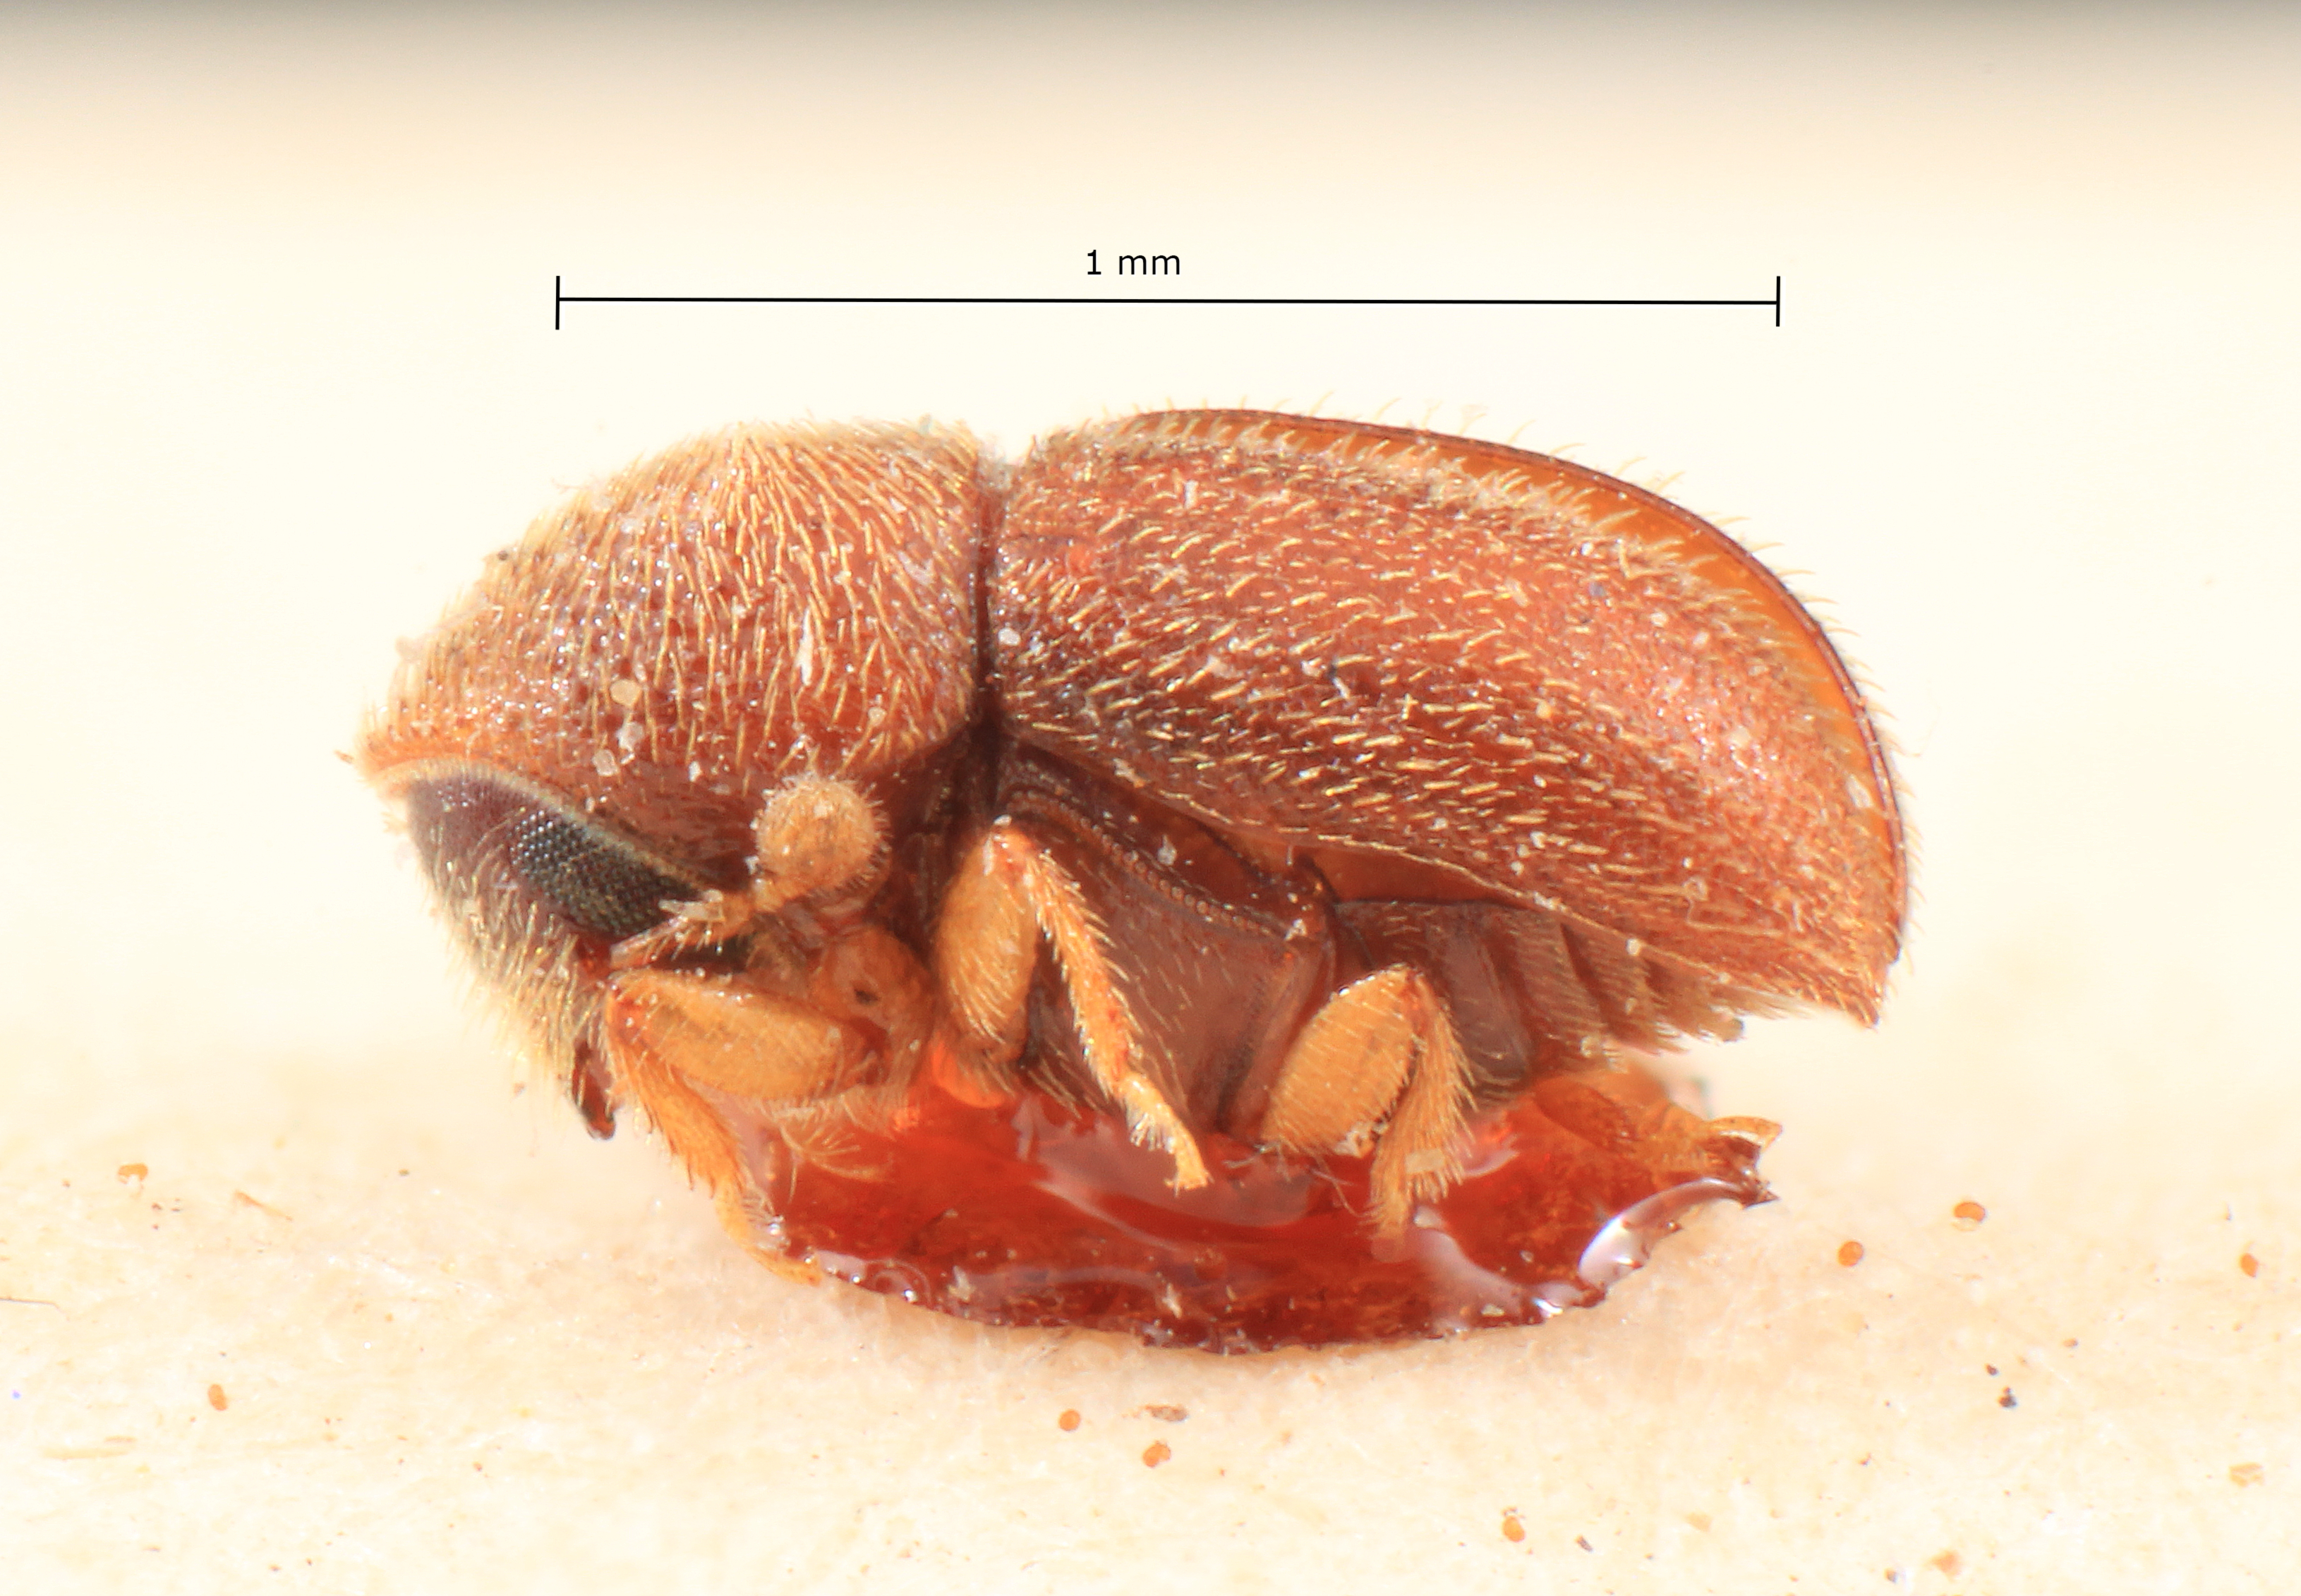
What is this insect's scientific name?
Cryphalomorphus minor
